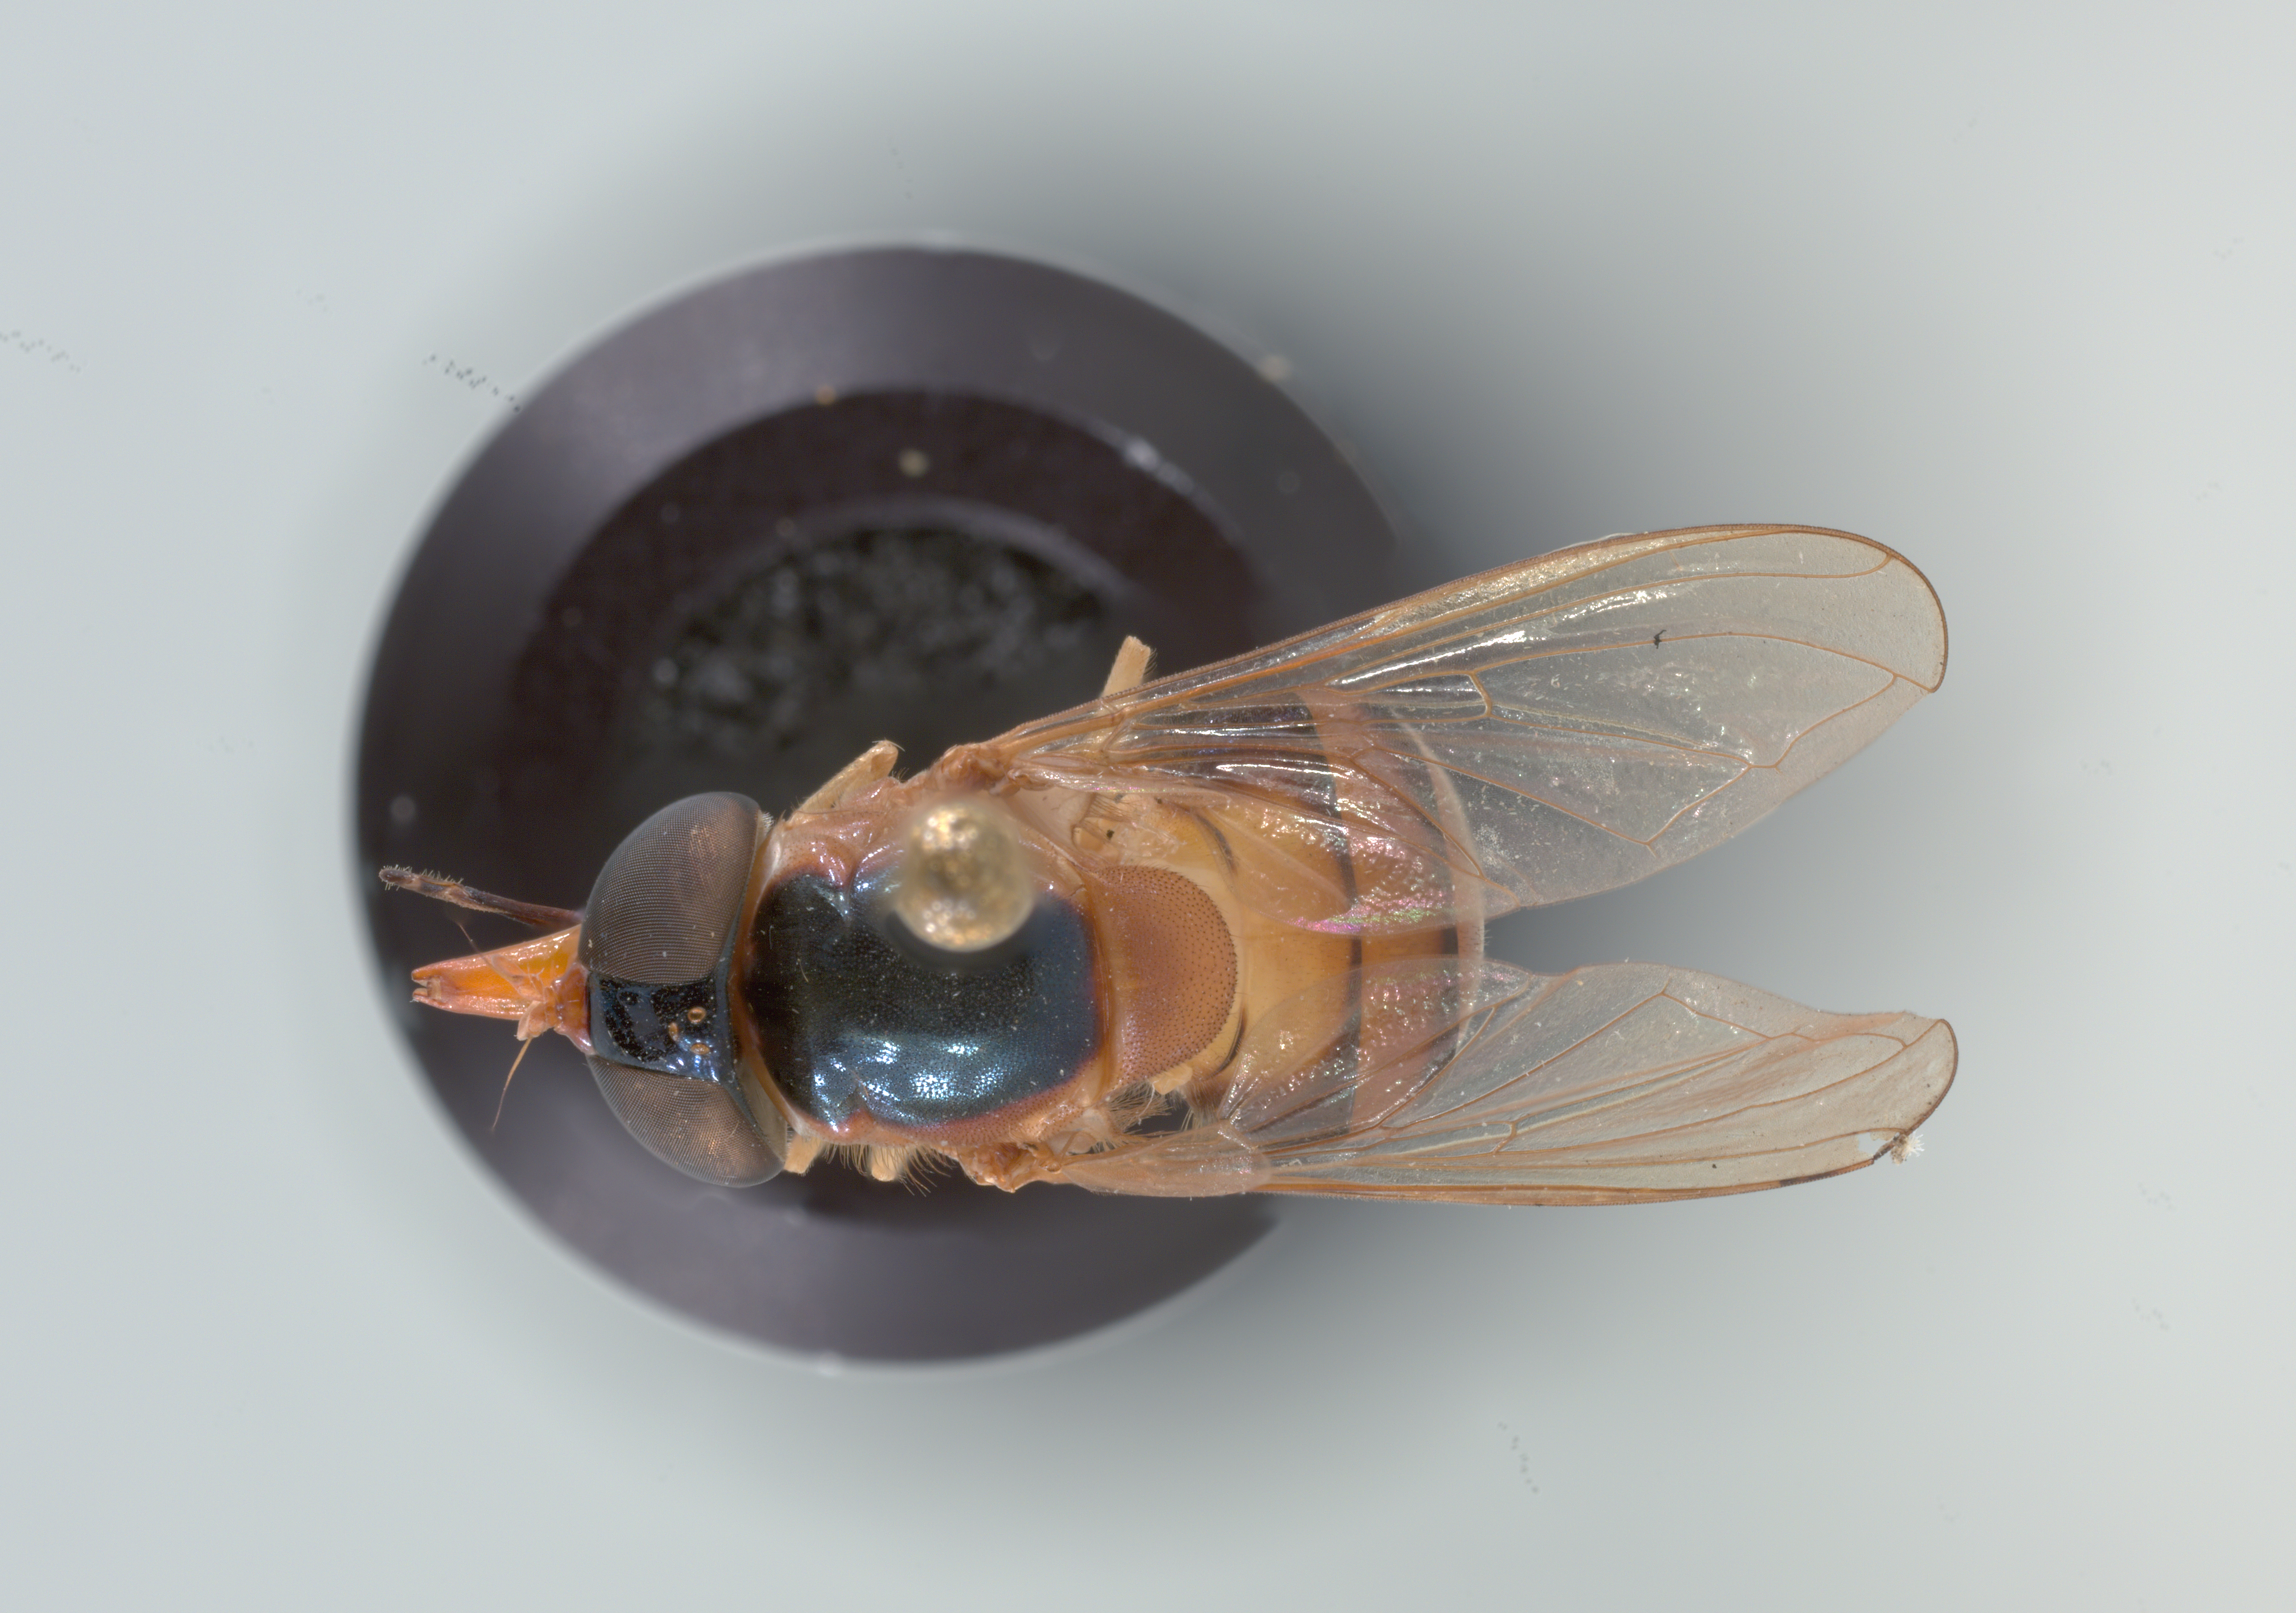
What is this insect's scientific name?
Rhingia pellucens
